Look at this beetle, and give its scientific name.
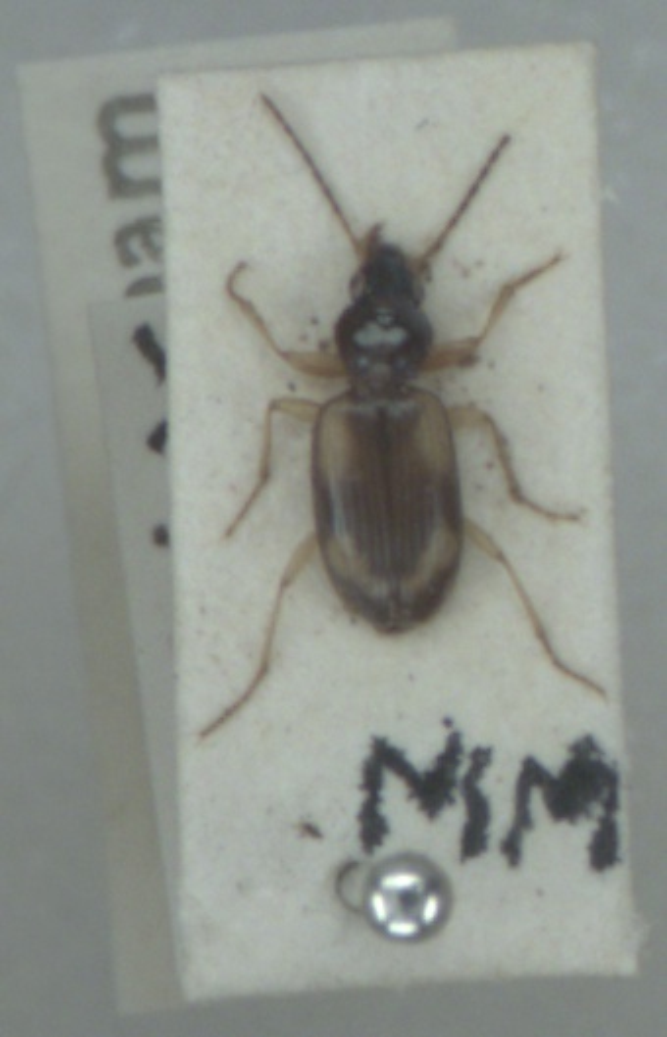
Bembidion tetracolum
